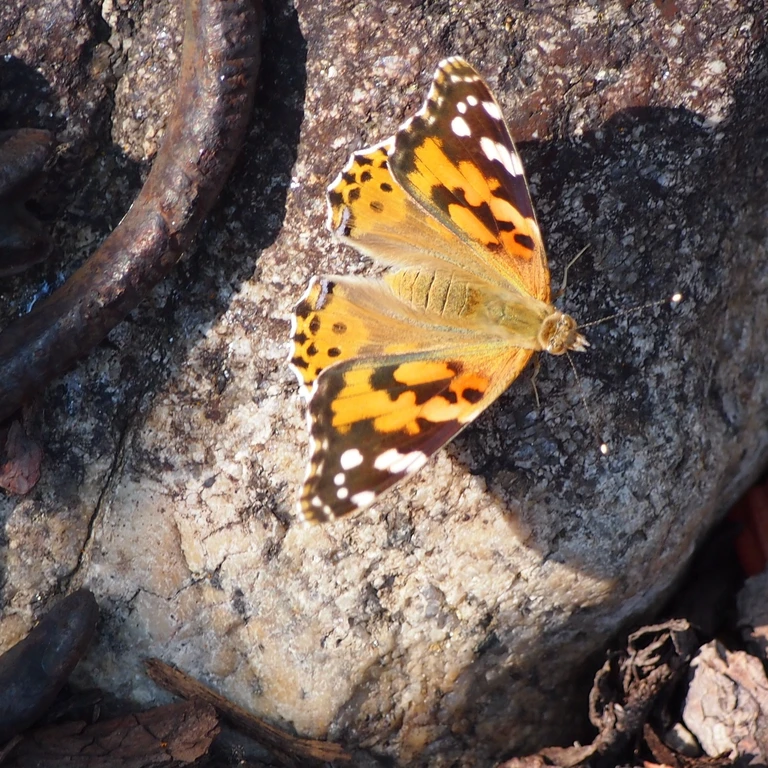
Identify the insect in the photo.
Vanessa cardui
